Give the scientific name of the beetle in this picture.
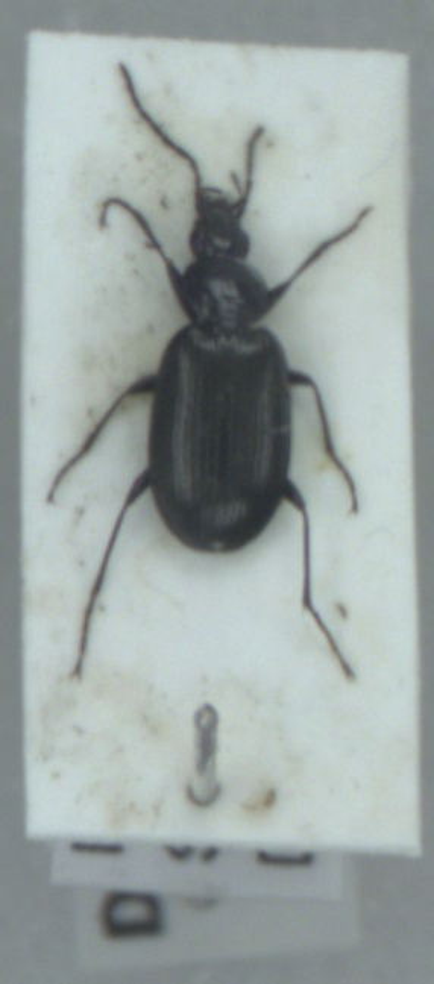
Agonum gracile
